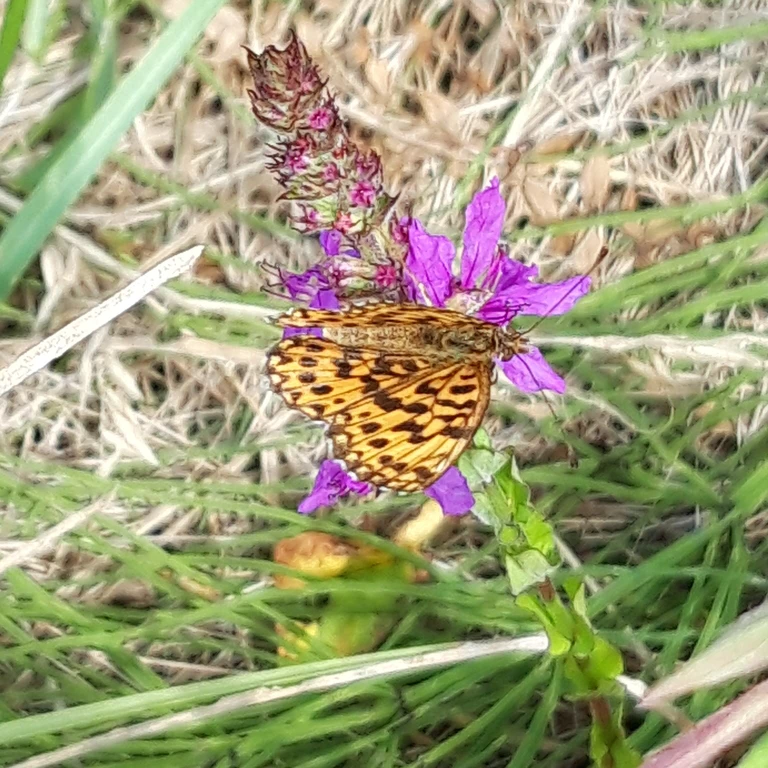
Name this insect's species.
Boloria dia
